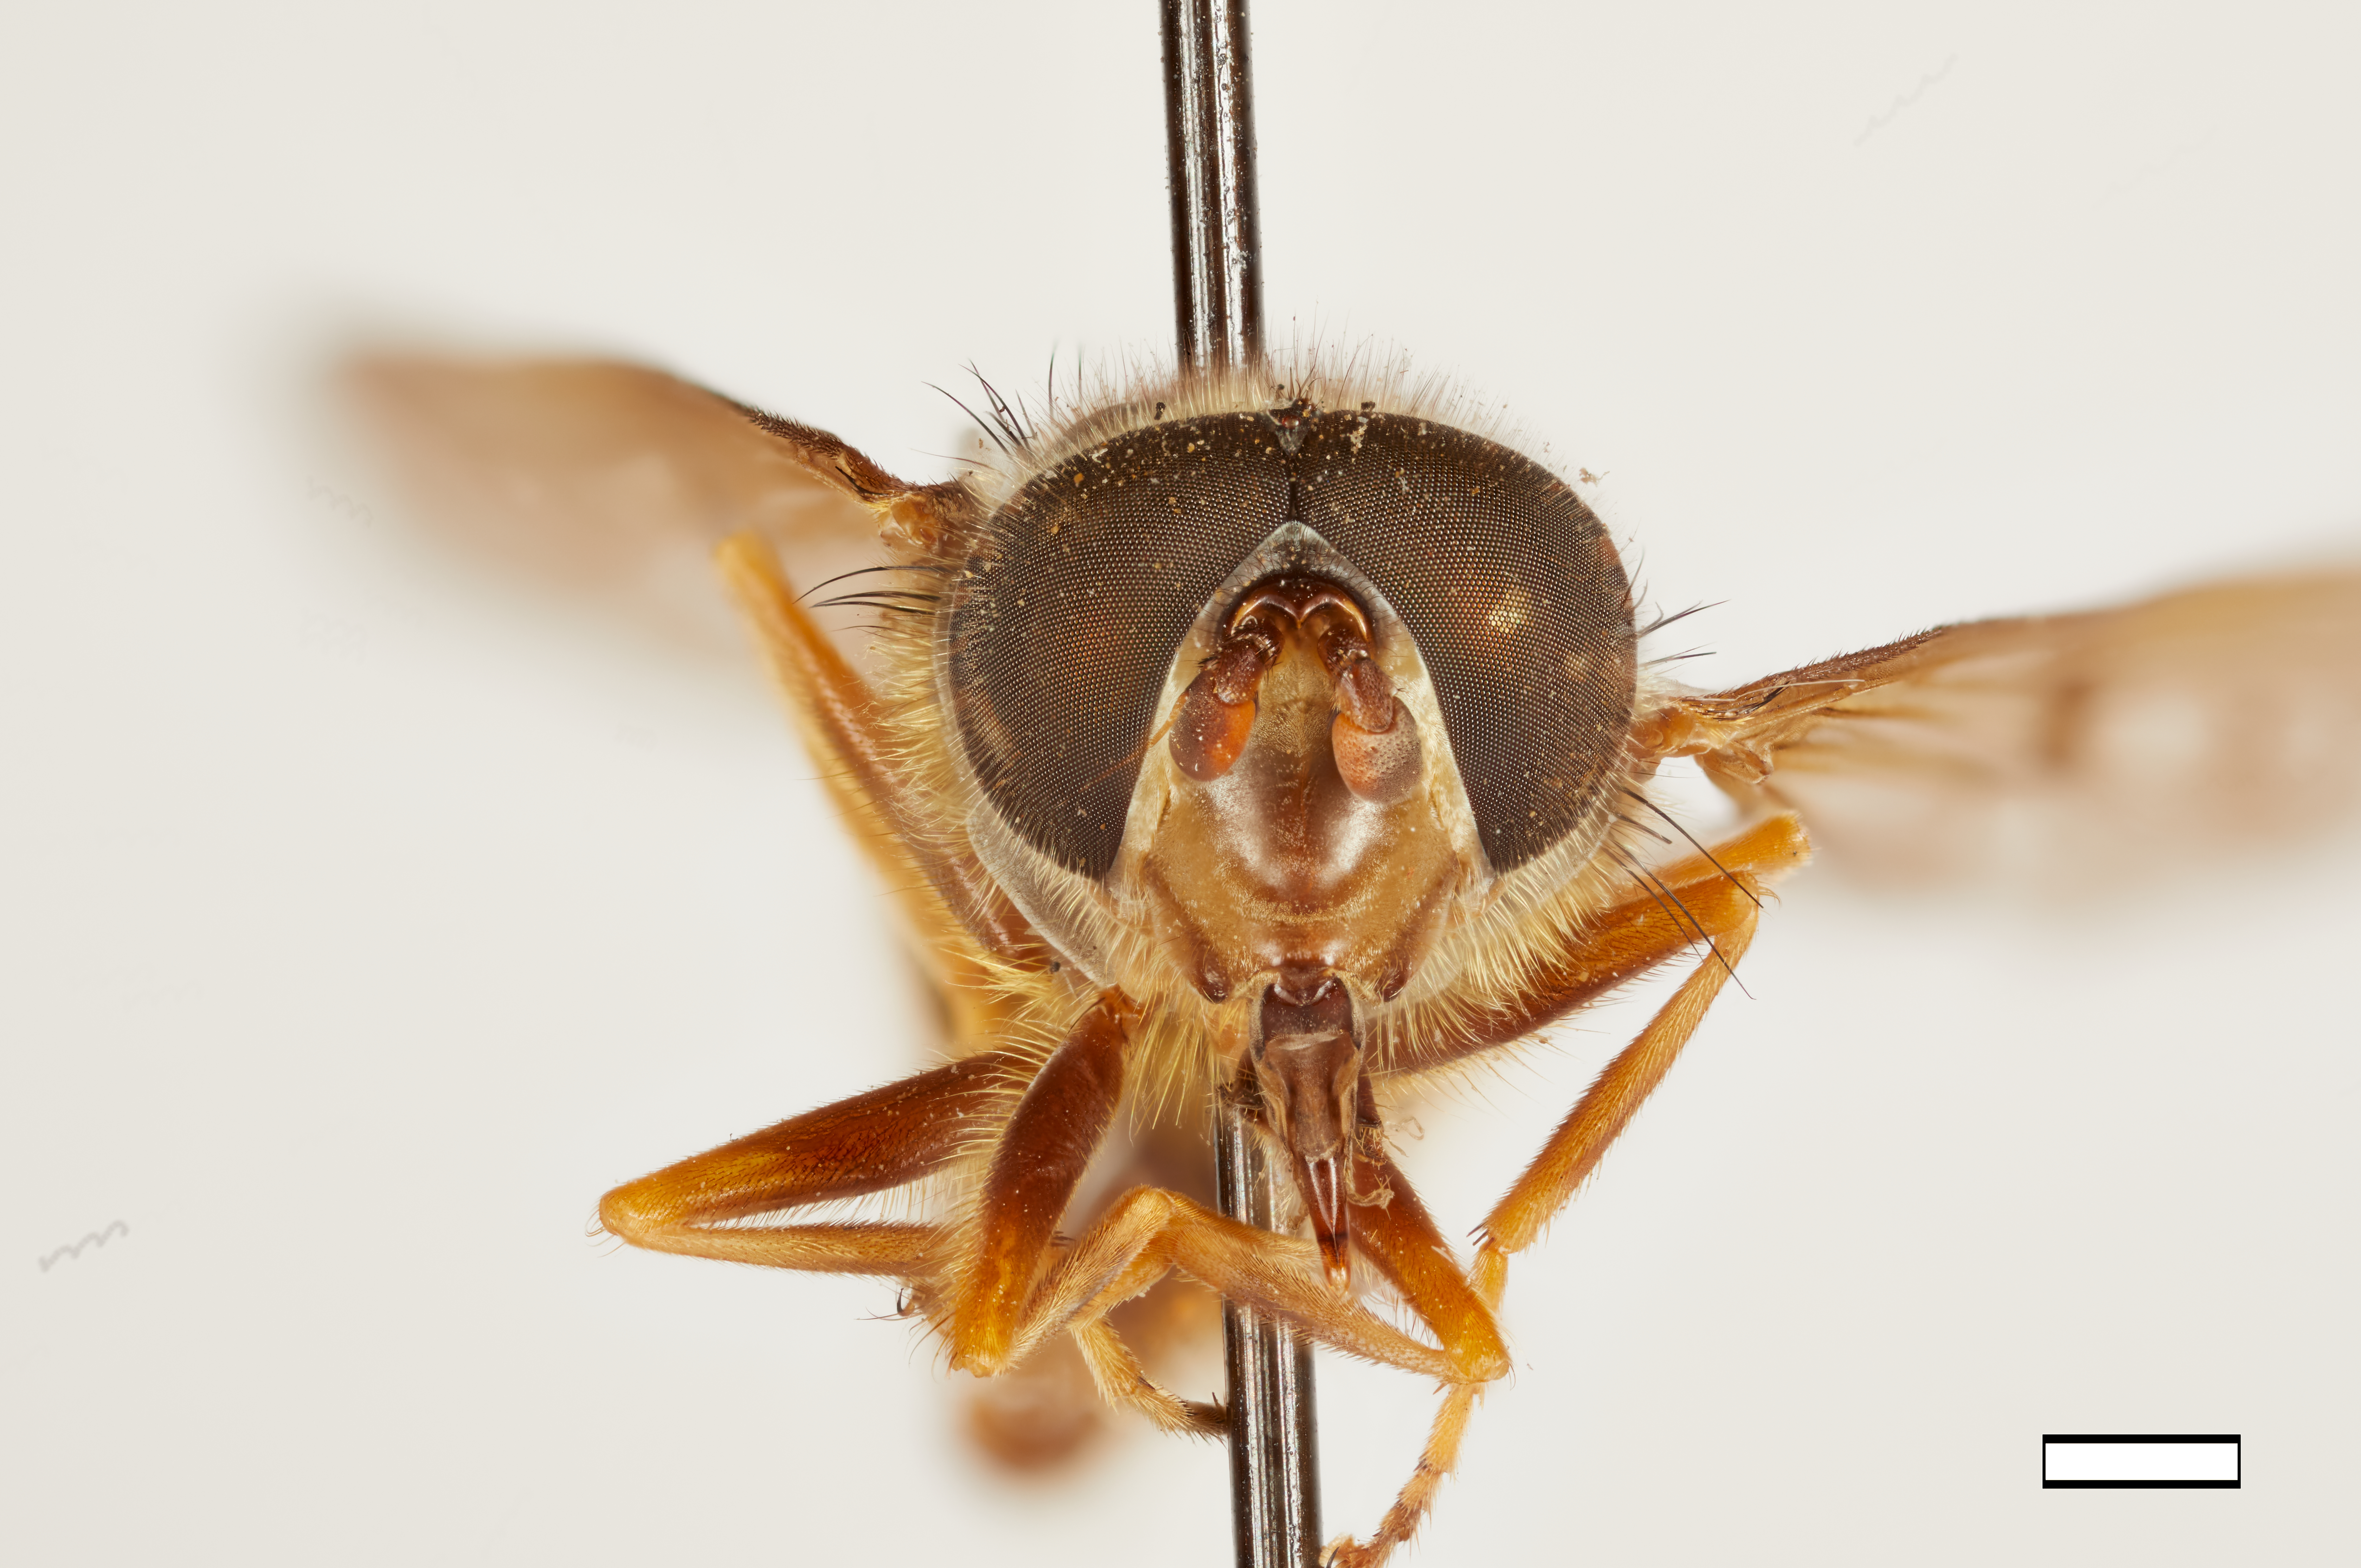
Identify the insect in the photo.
Ferdinandea aeneicolor
